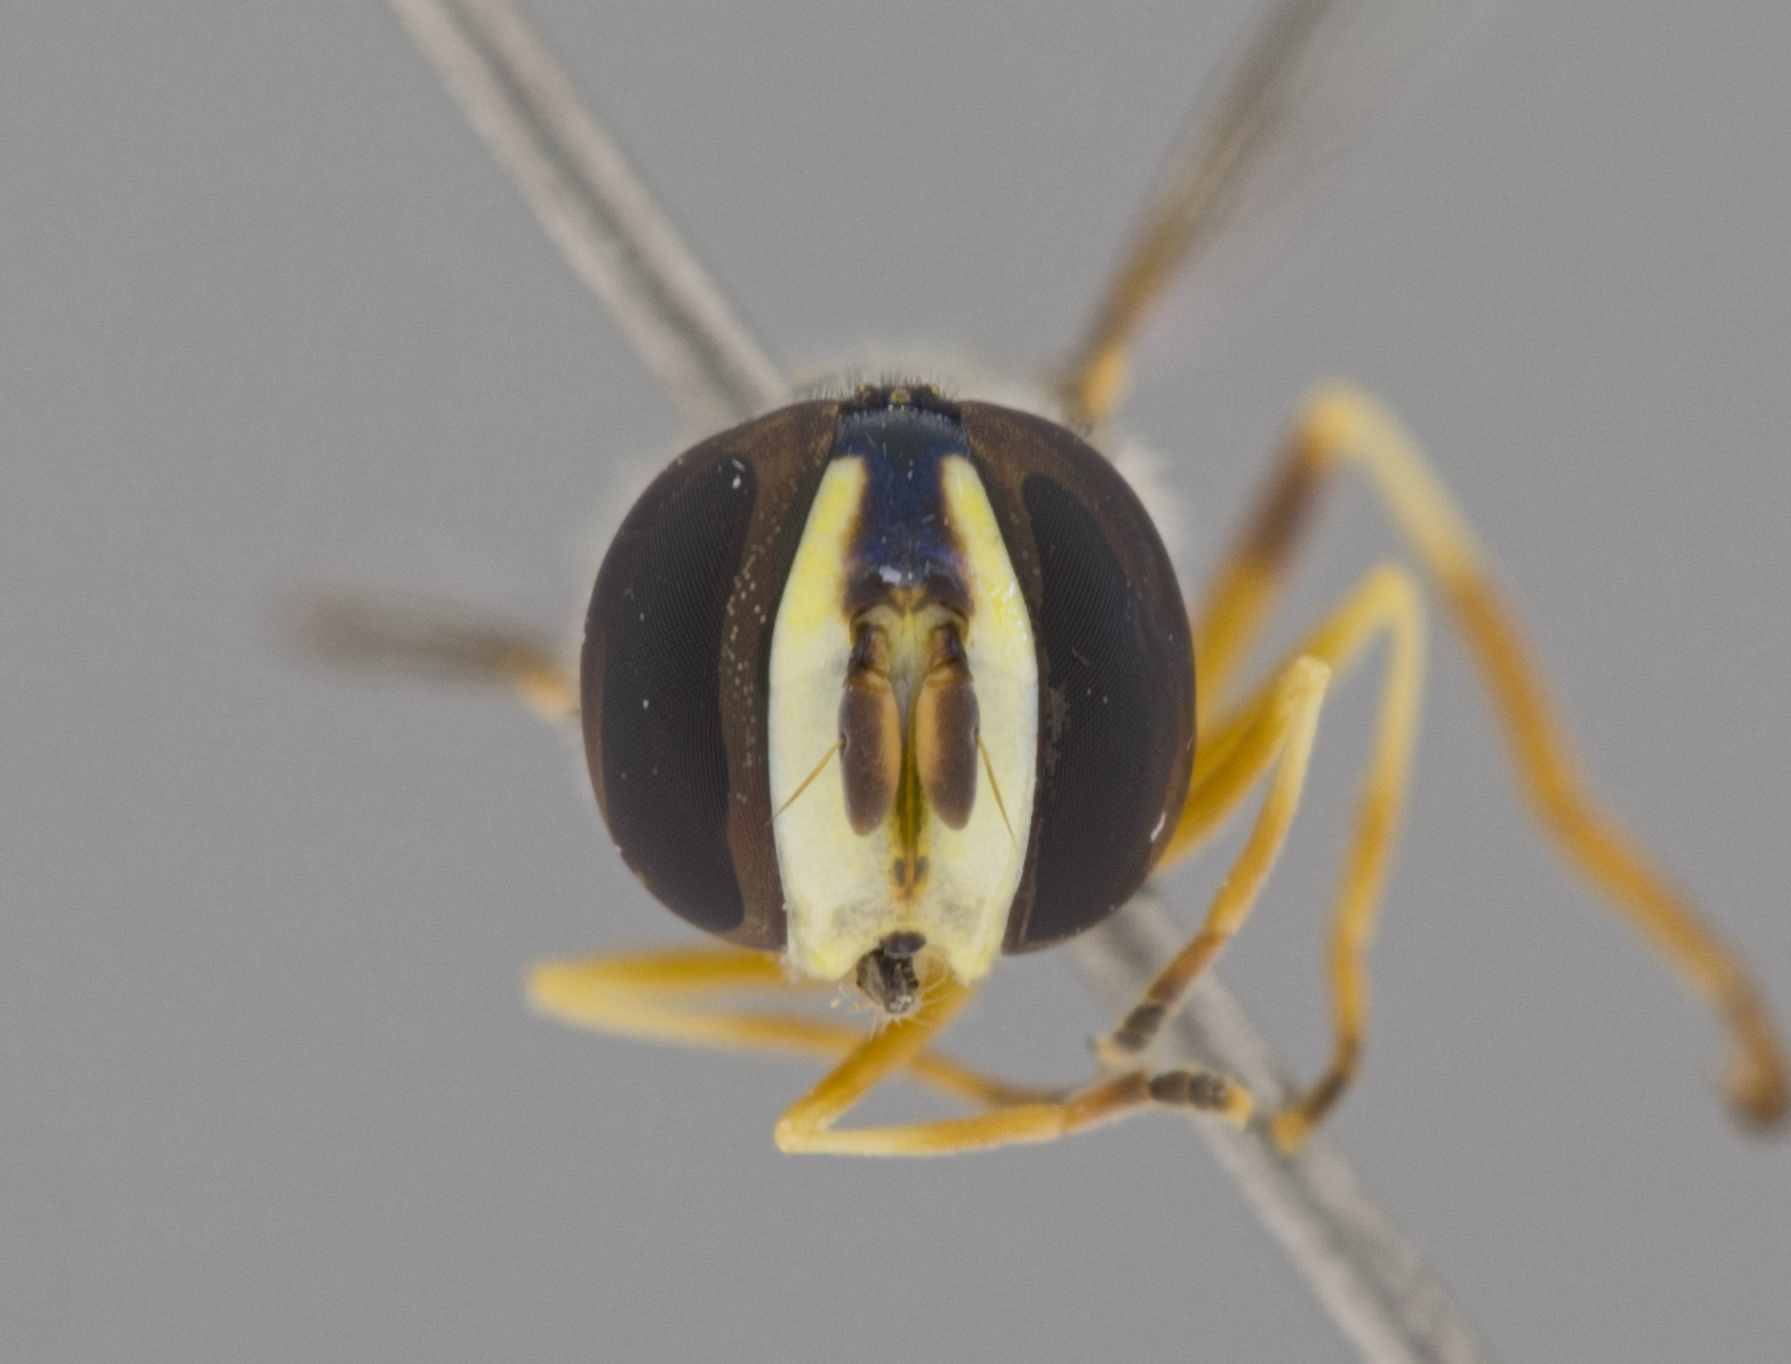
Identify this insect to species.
Ischiodon aegyptius
